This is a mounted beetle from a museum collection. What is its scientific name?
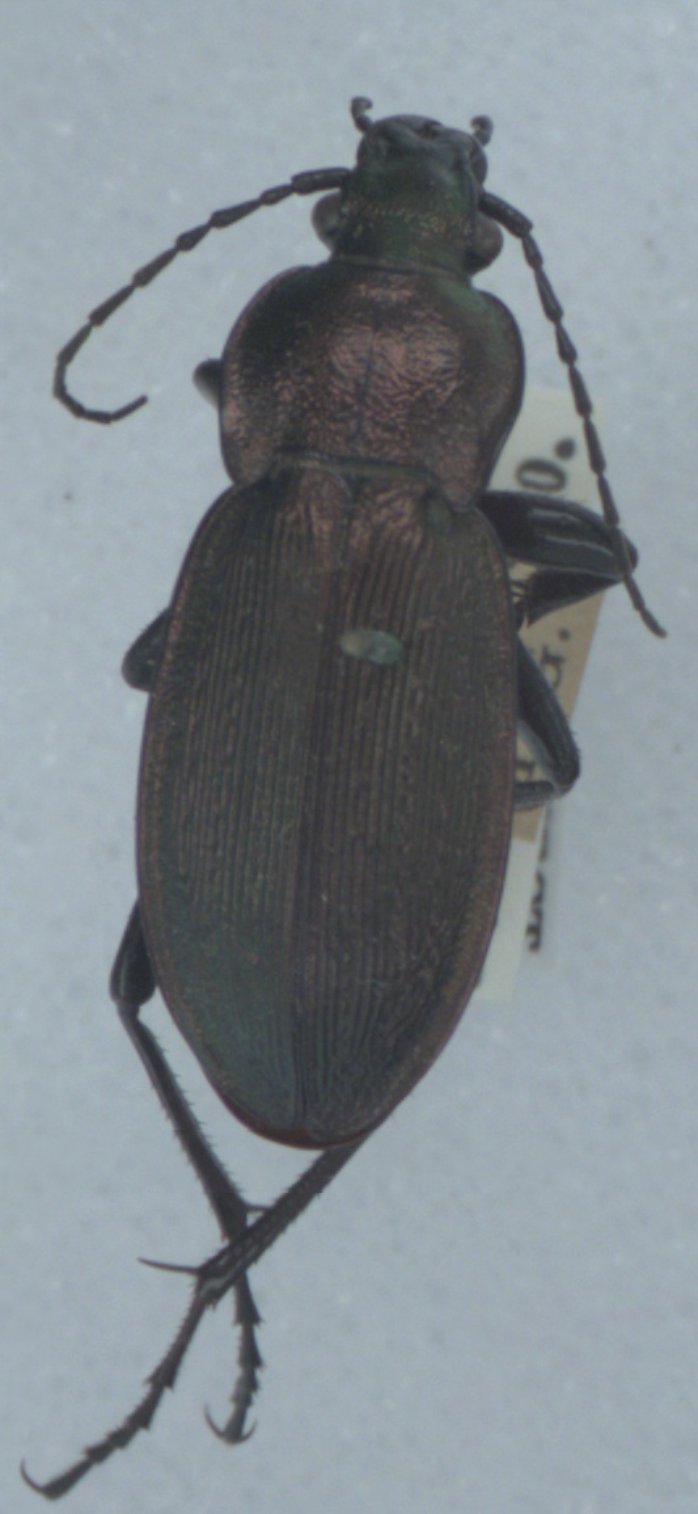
Carabus monilis
